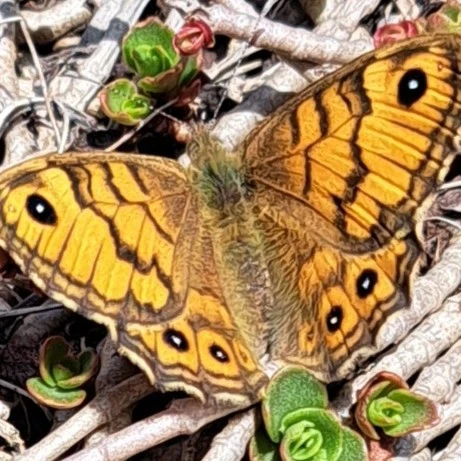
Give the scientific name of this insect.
Lasiommata megera (also Pararge megera)
